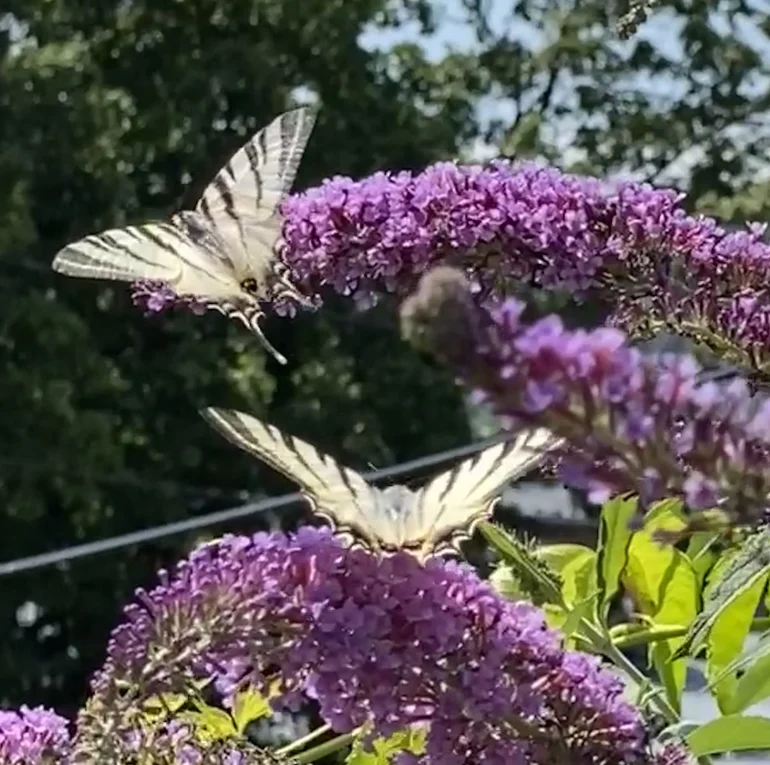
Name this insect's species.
Iphiclides podalirius
